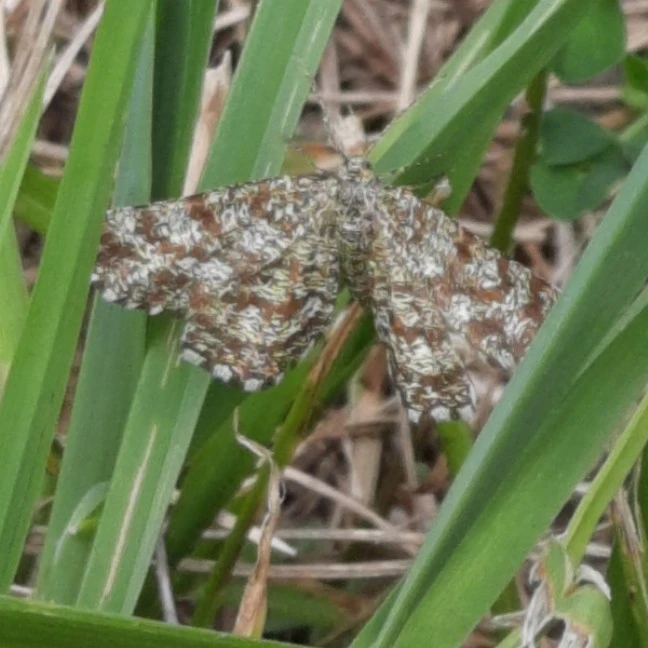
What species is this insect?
Ematurga atomaria
